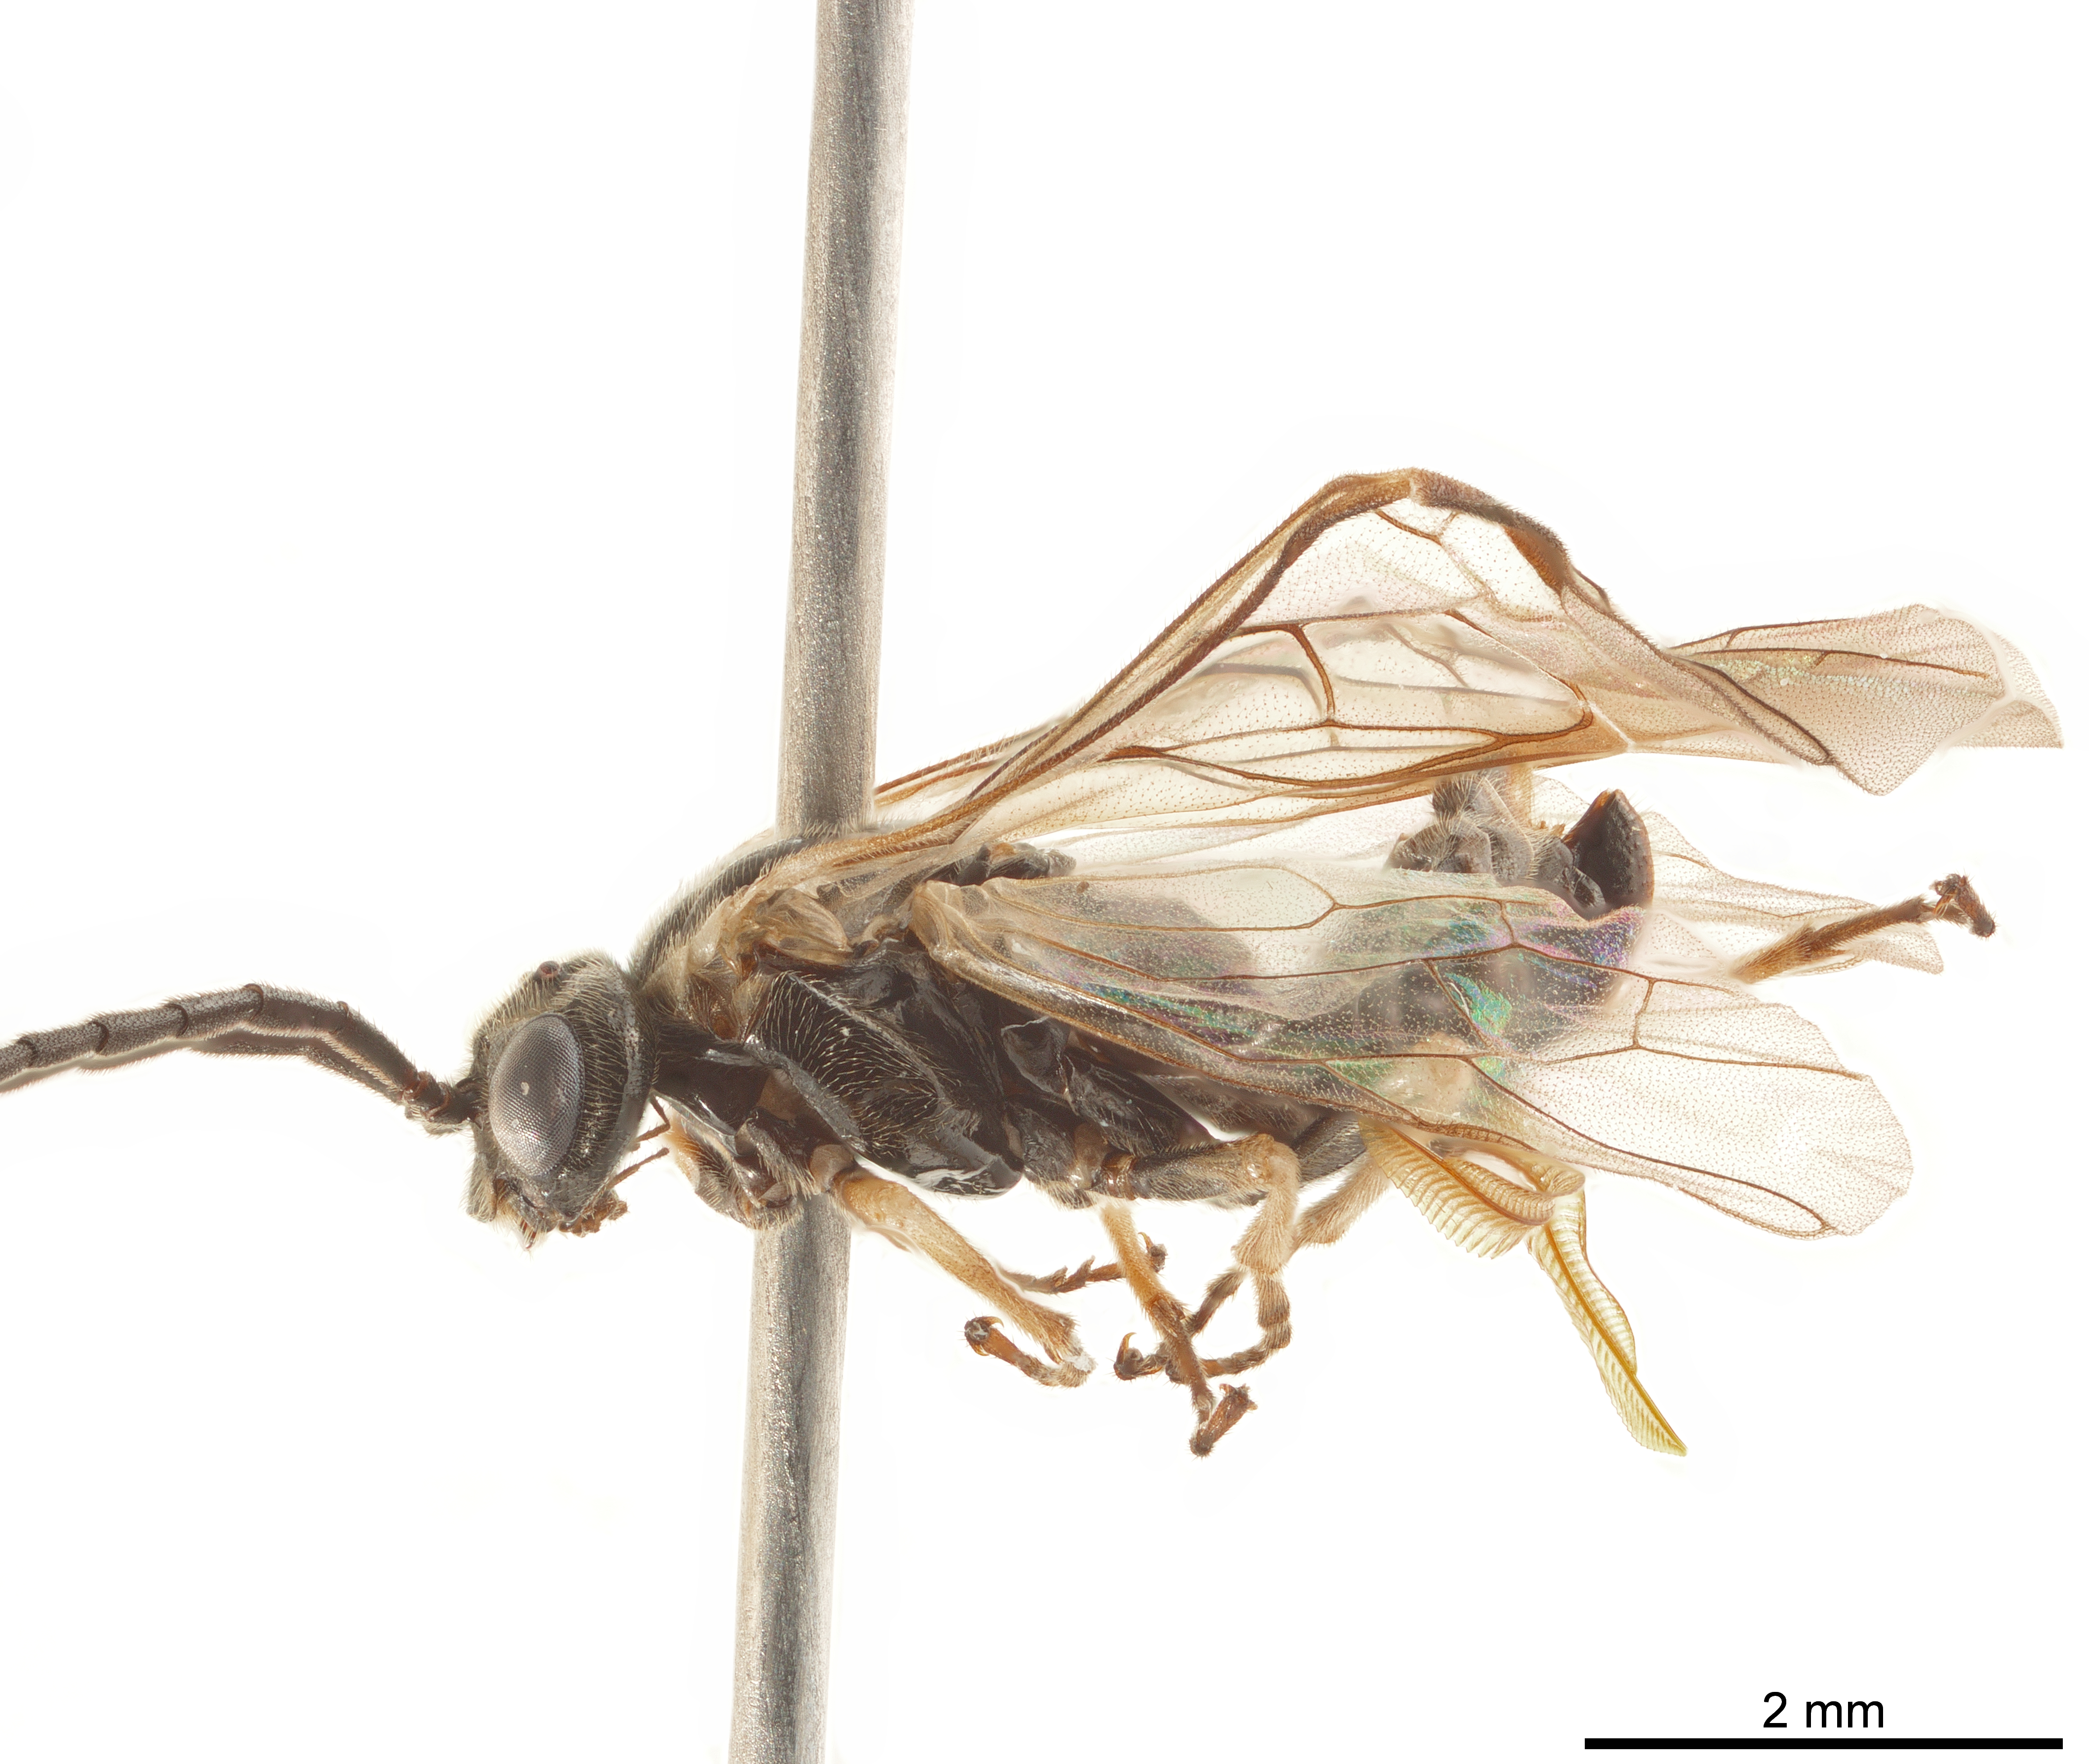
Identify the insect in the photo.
Zaphymatocera nipponica
